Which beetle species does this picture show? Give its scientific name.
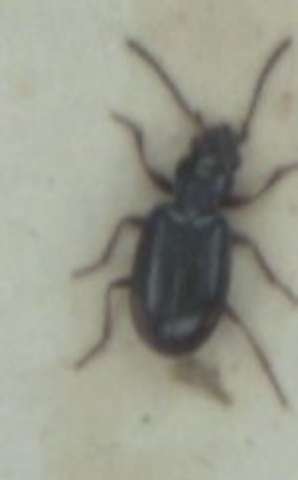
Bembidion doris
